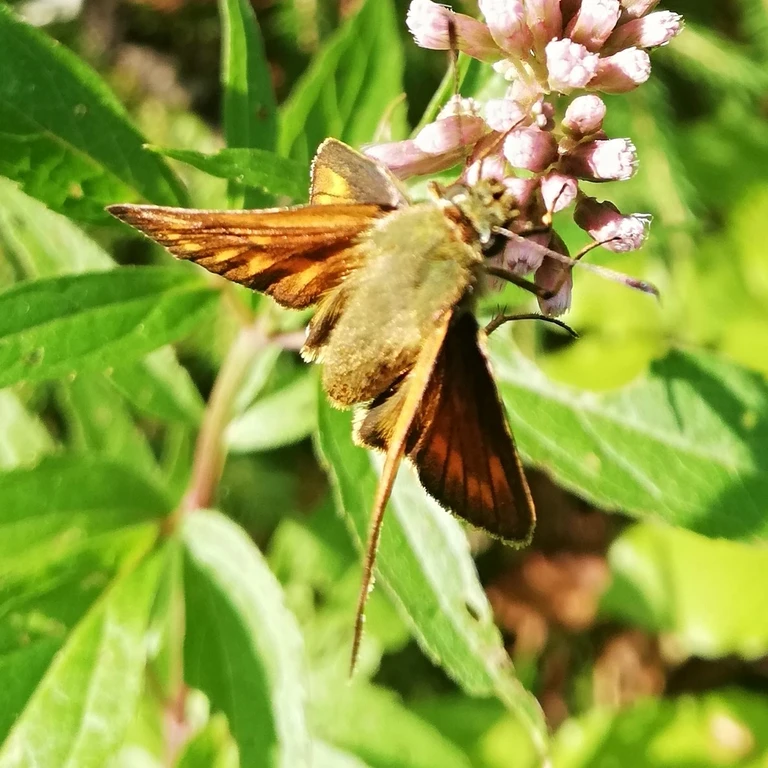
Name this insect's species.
Ochlodes sylvanus (also Ochlodes venata)
